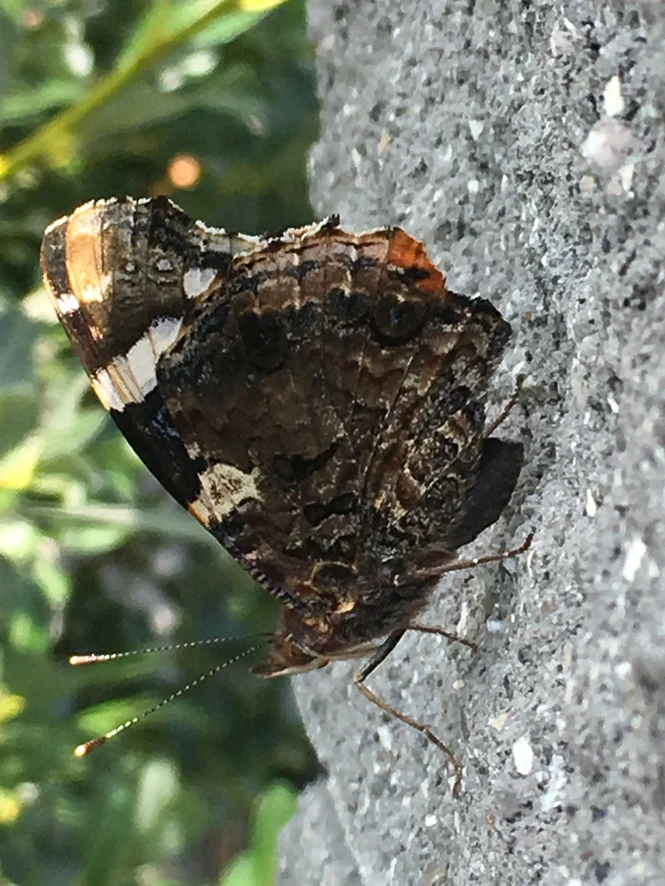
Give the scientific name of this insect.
Vanessa atalanta
